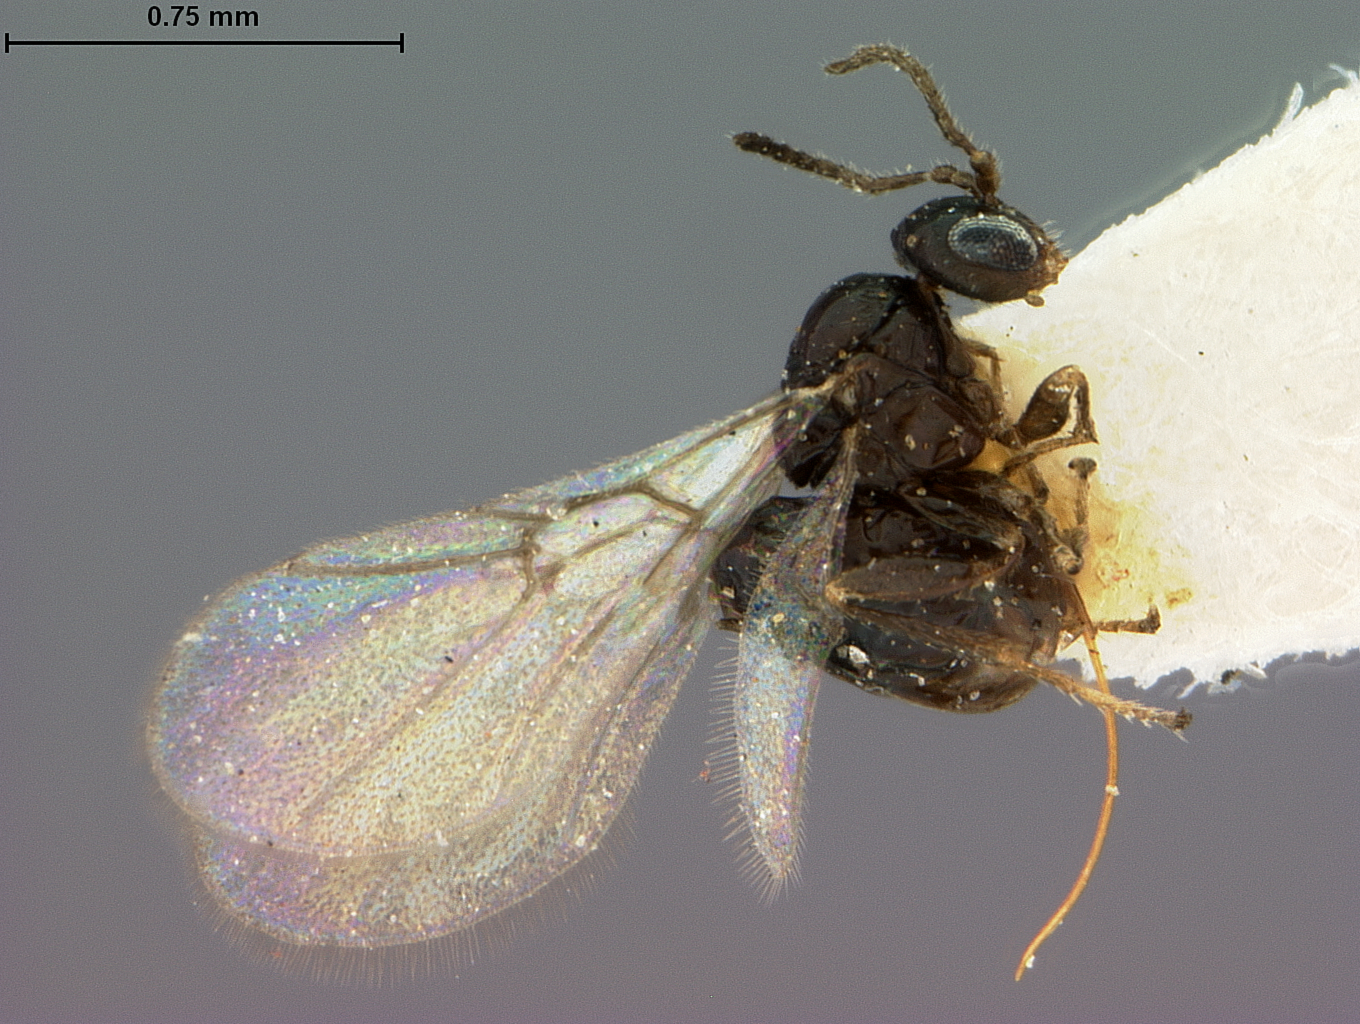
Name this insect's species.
Neuroterus tantulus
